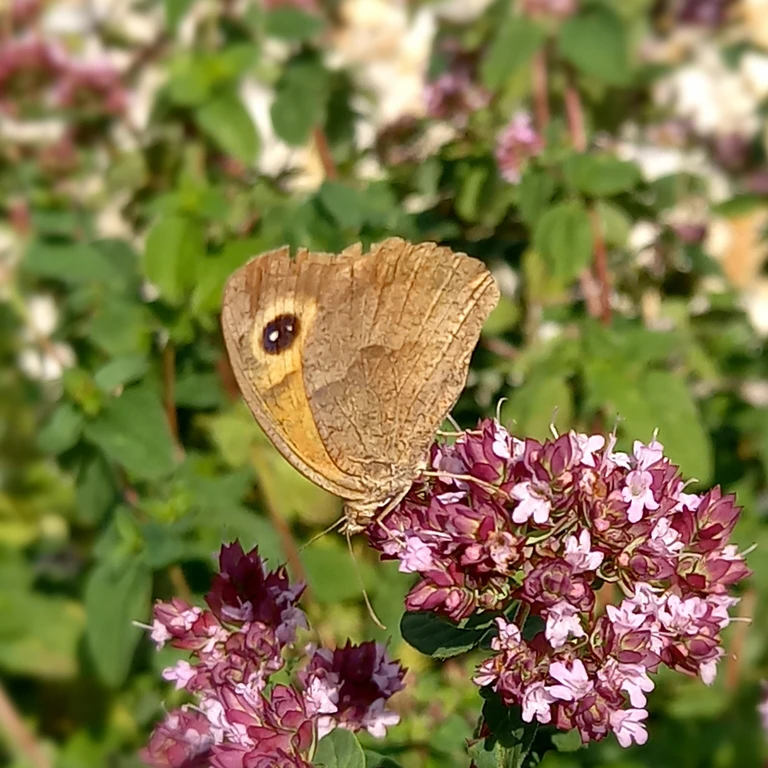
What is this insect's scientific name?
Maniola jurtina
